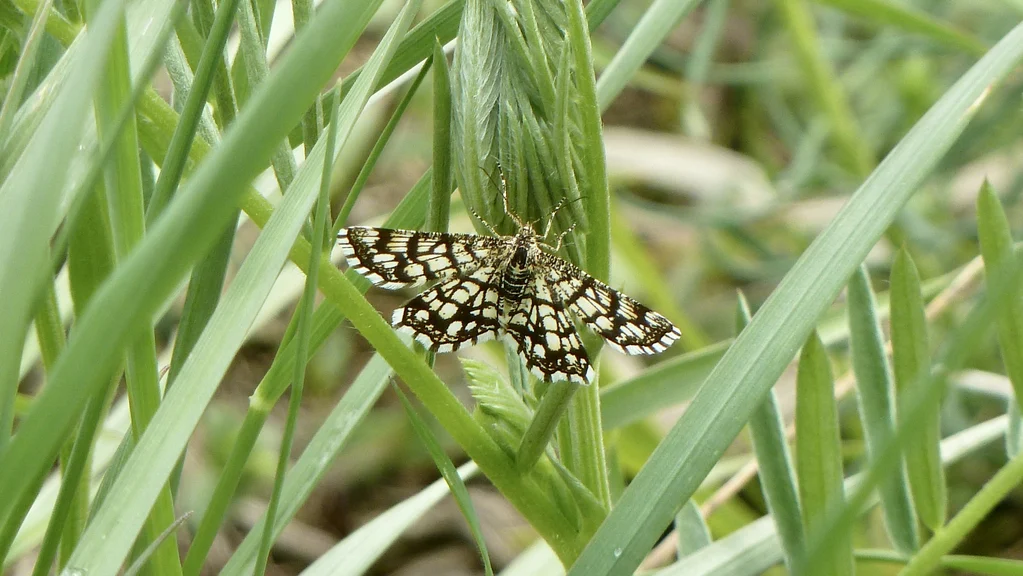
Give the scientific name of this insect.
Chiasmia clathrata
